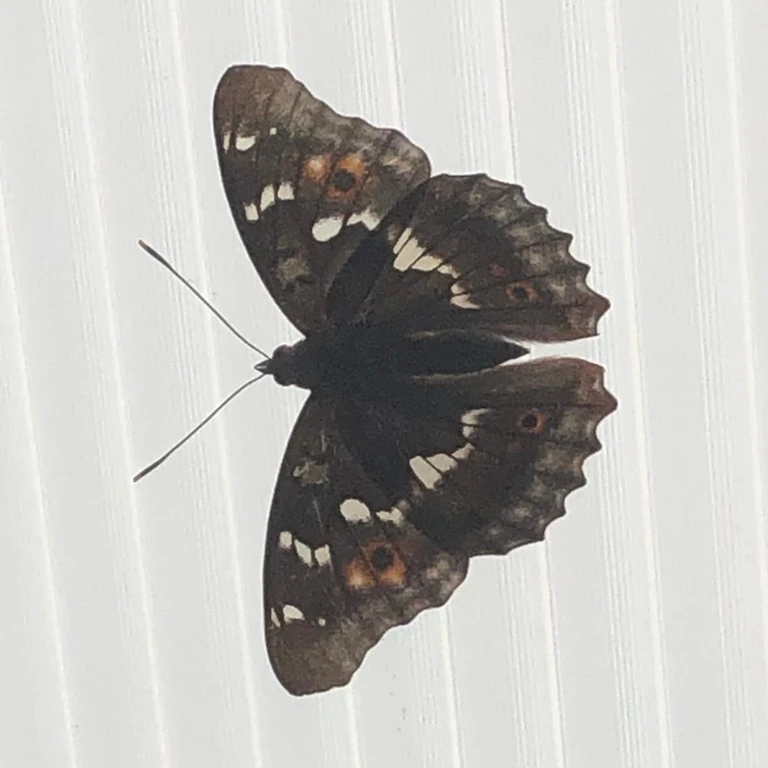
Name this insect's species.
Apatura ilia
